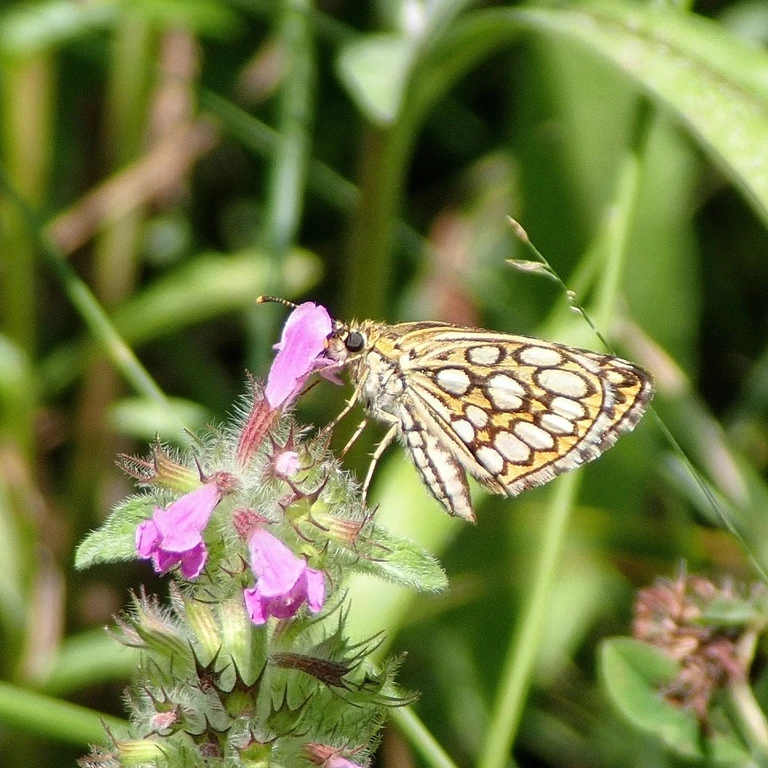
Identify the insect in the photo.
Heteropterus morpheus
